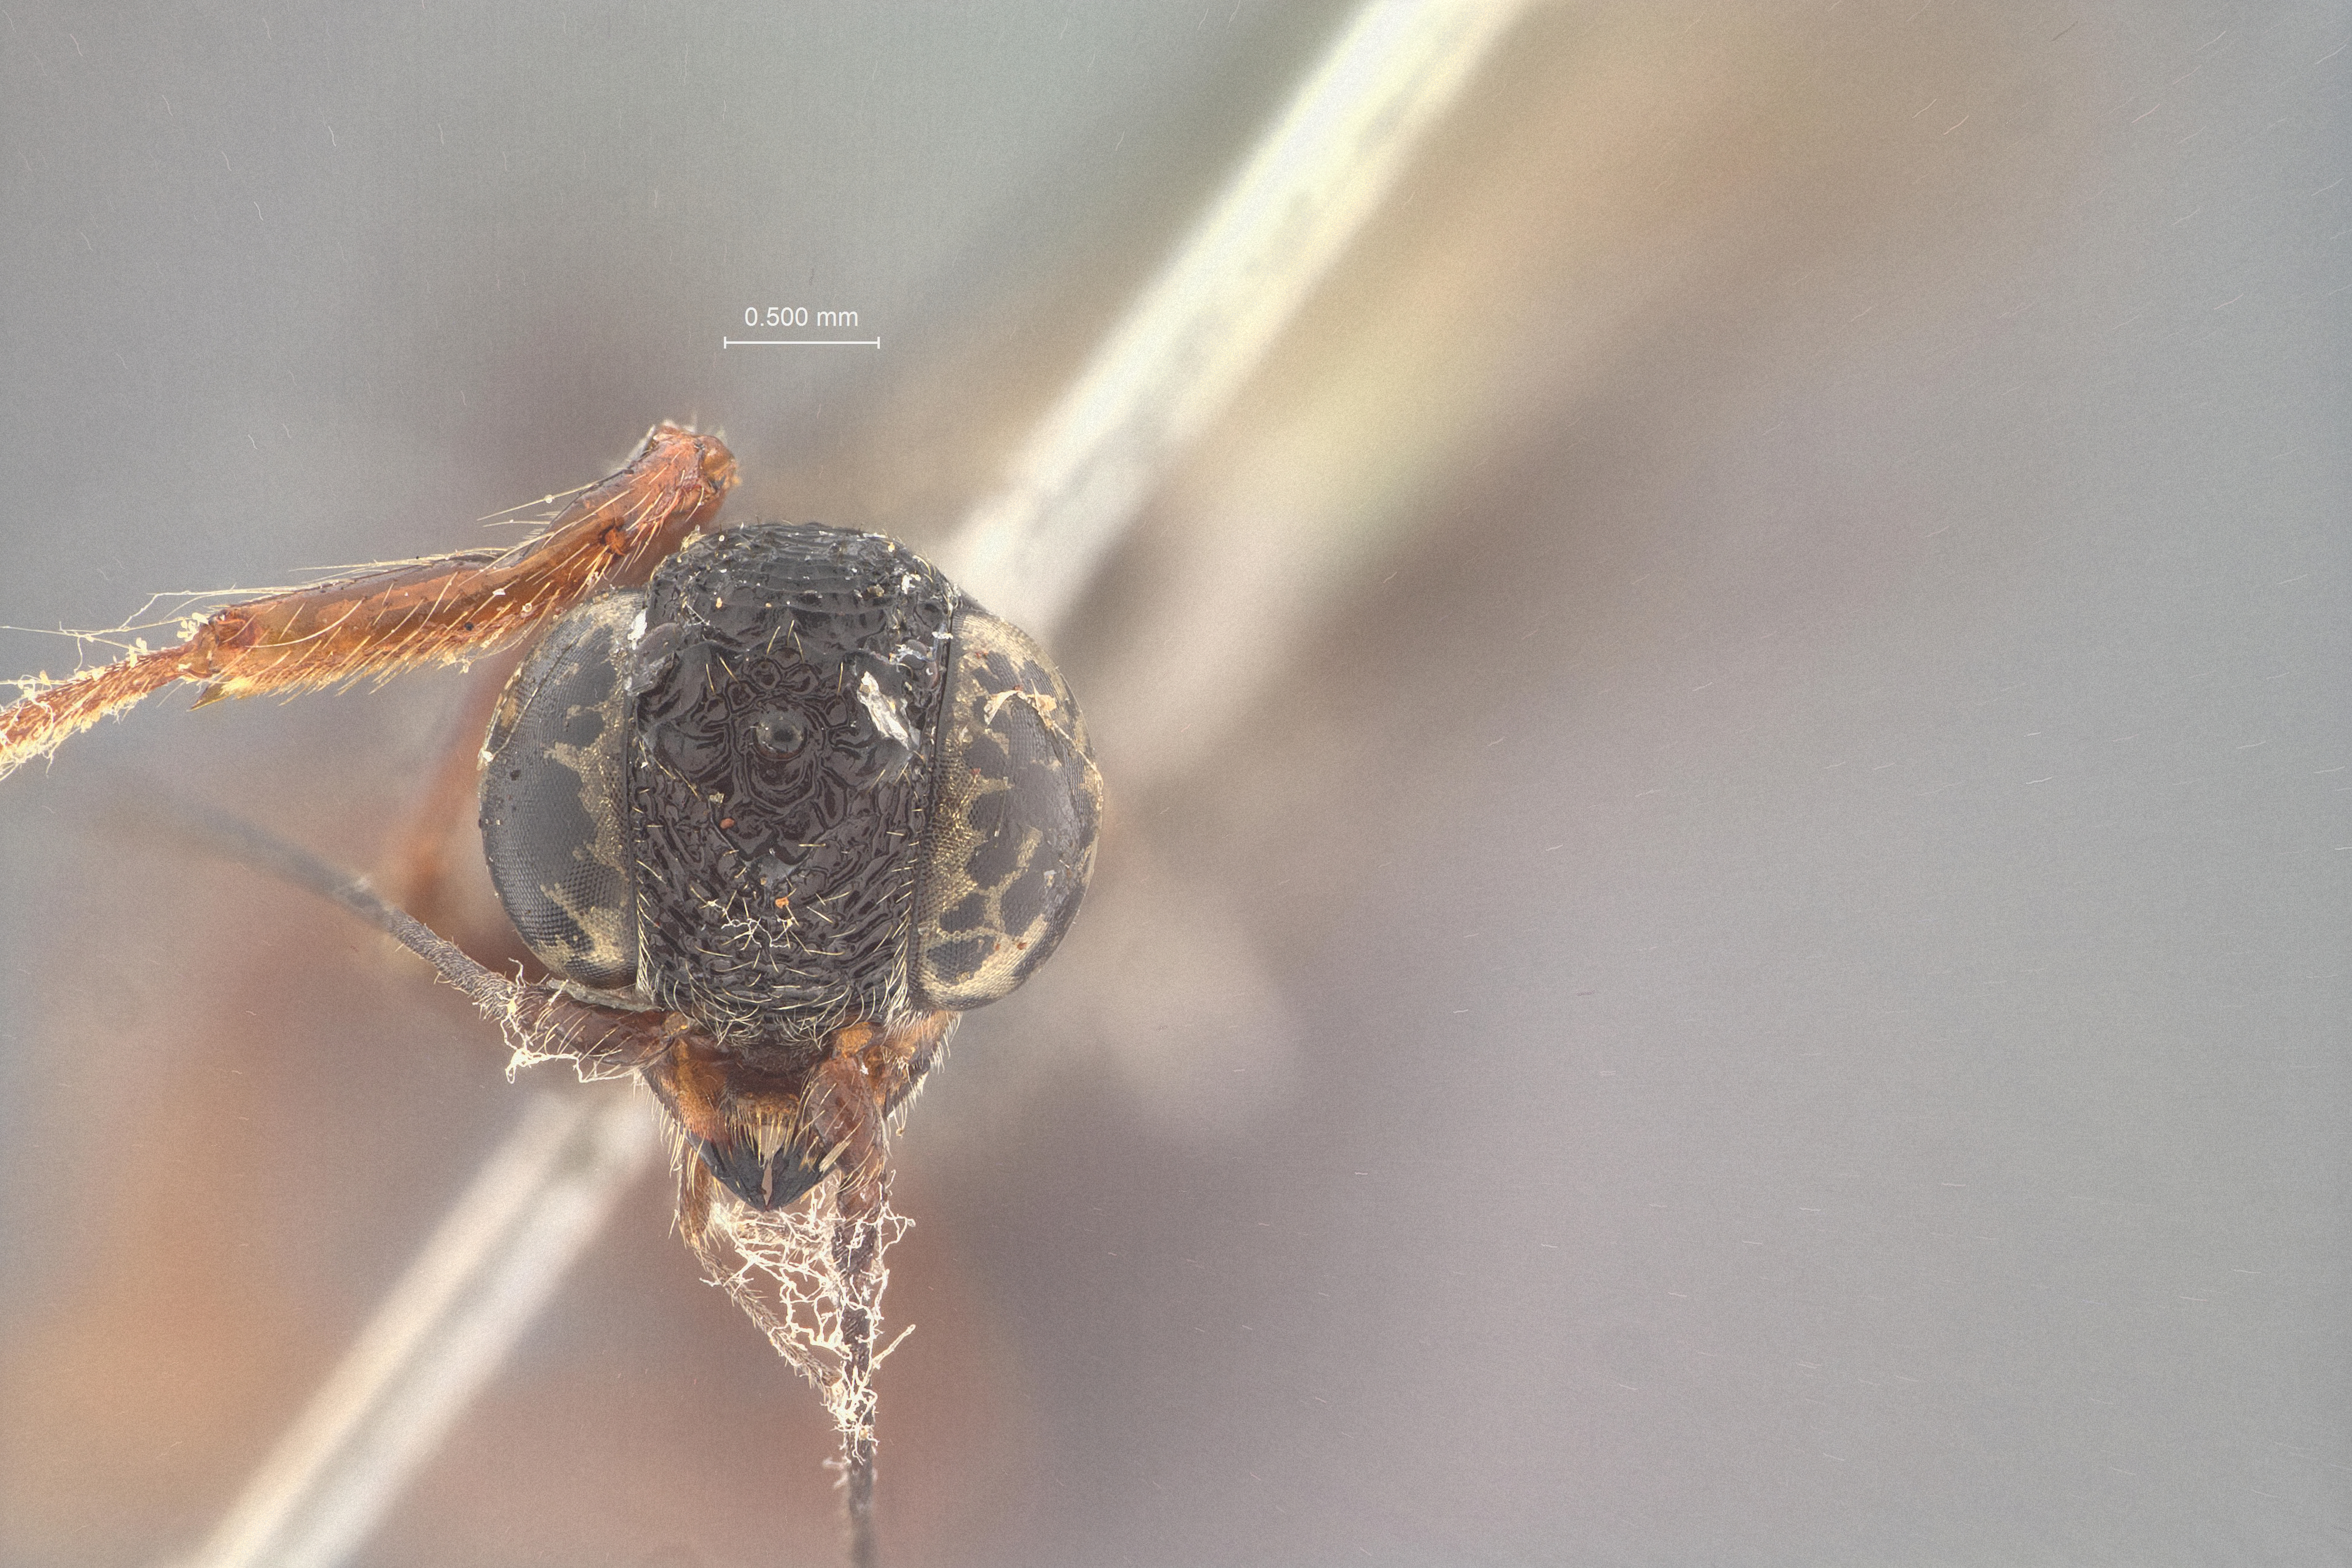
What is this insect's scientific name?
Megischus maxi
